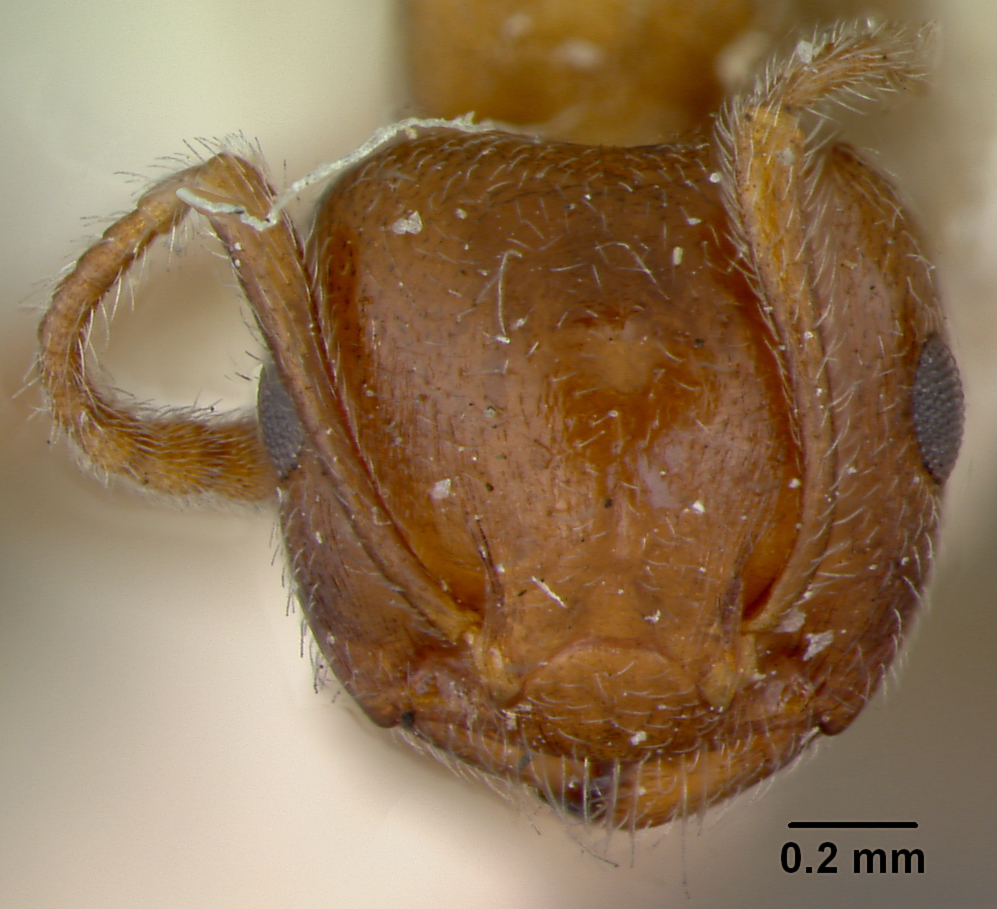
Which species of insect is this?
Crematogaster lucayana
